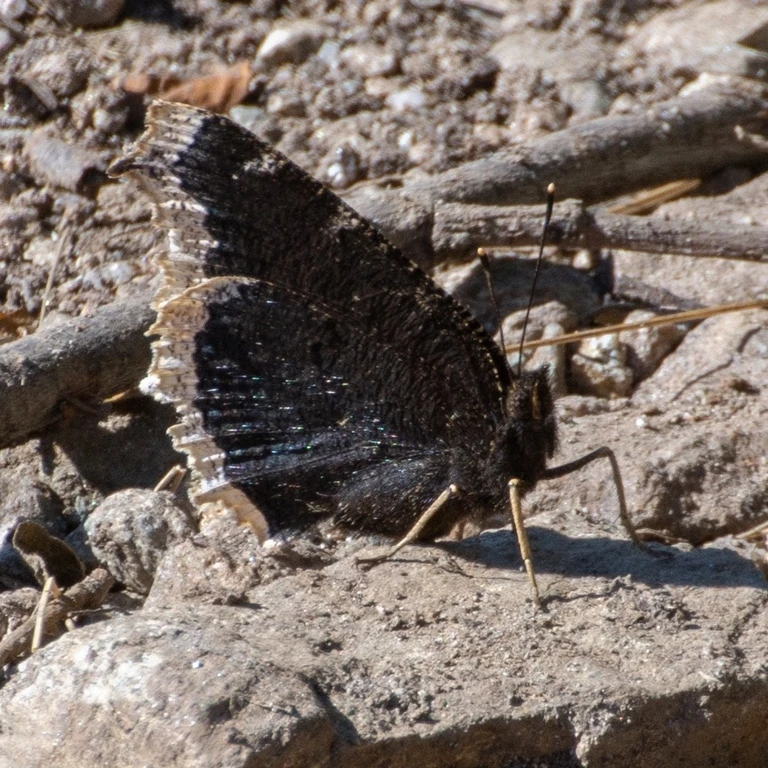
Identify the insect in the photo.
Nymphalis antiopa
